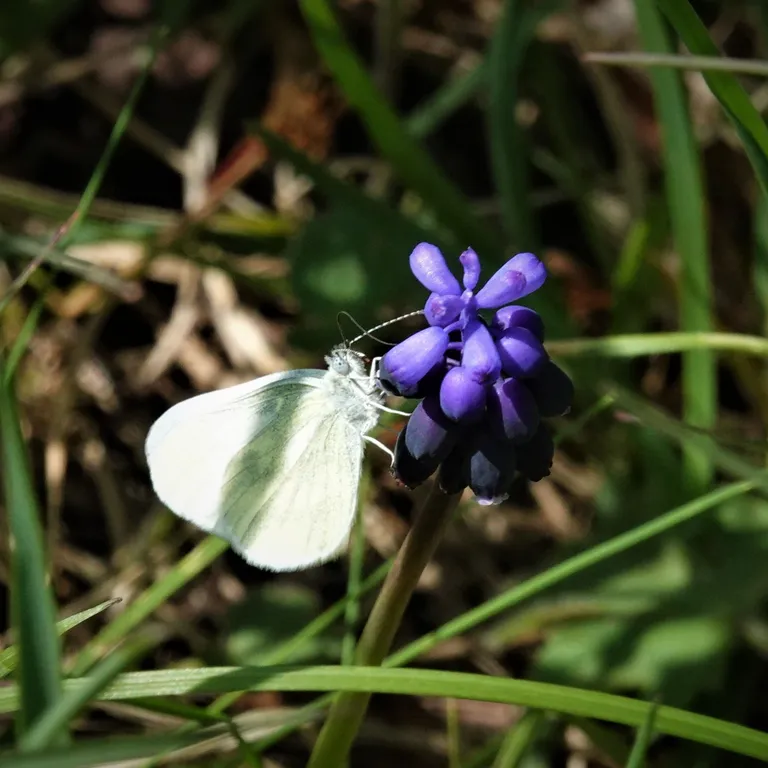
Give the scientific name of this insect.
Leptidea sinapis/juvernica
